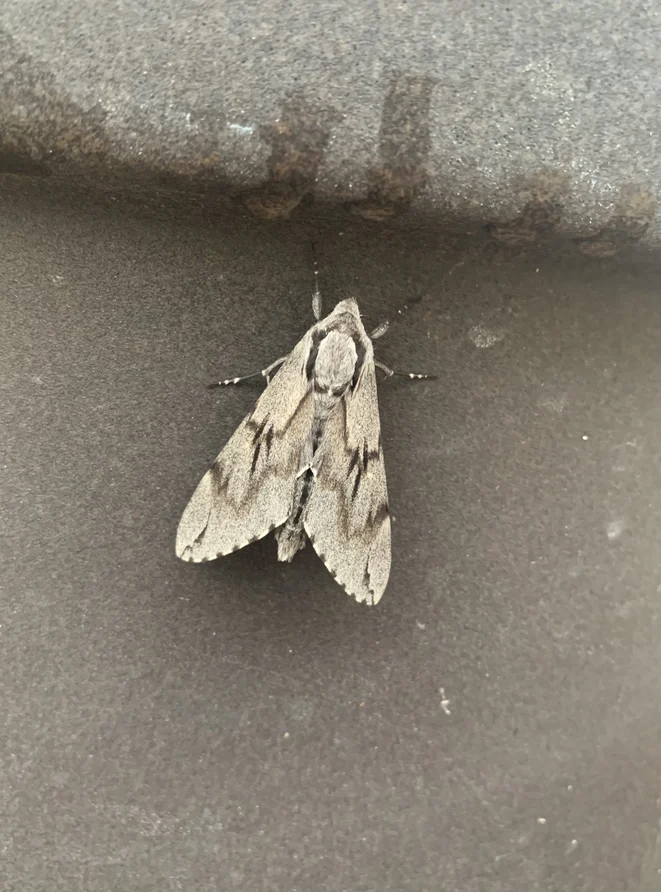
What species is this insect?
Sphinx pinastri
